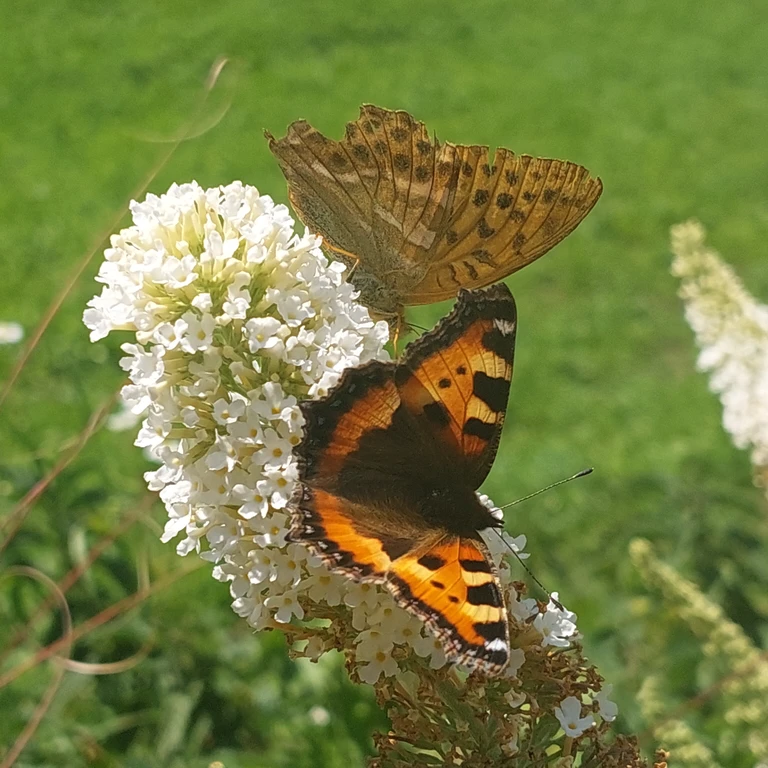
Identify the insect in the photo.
Aglais urticae
